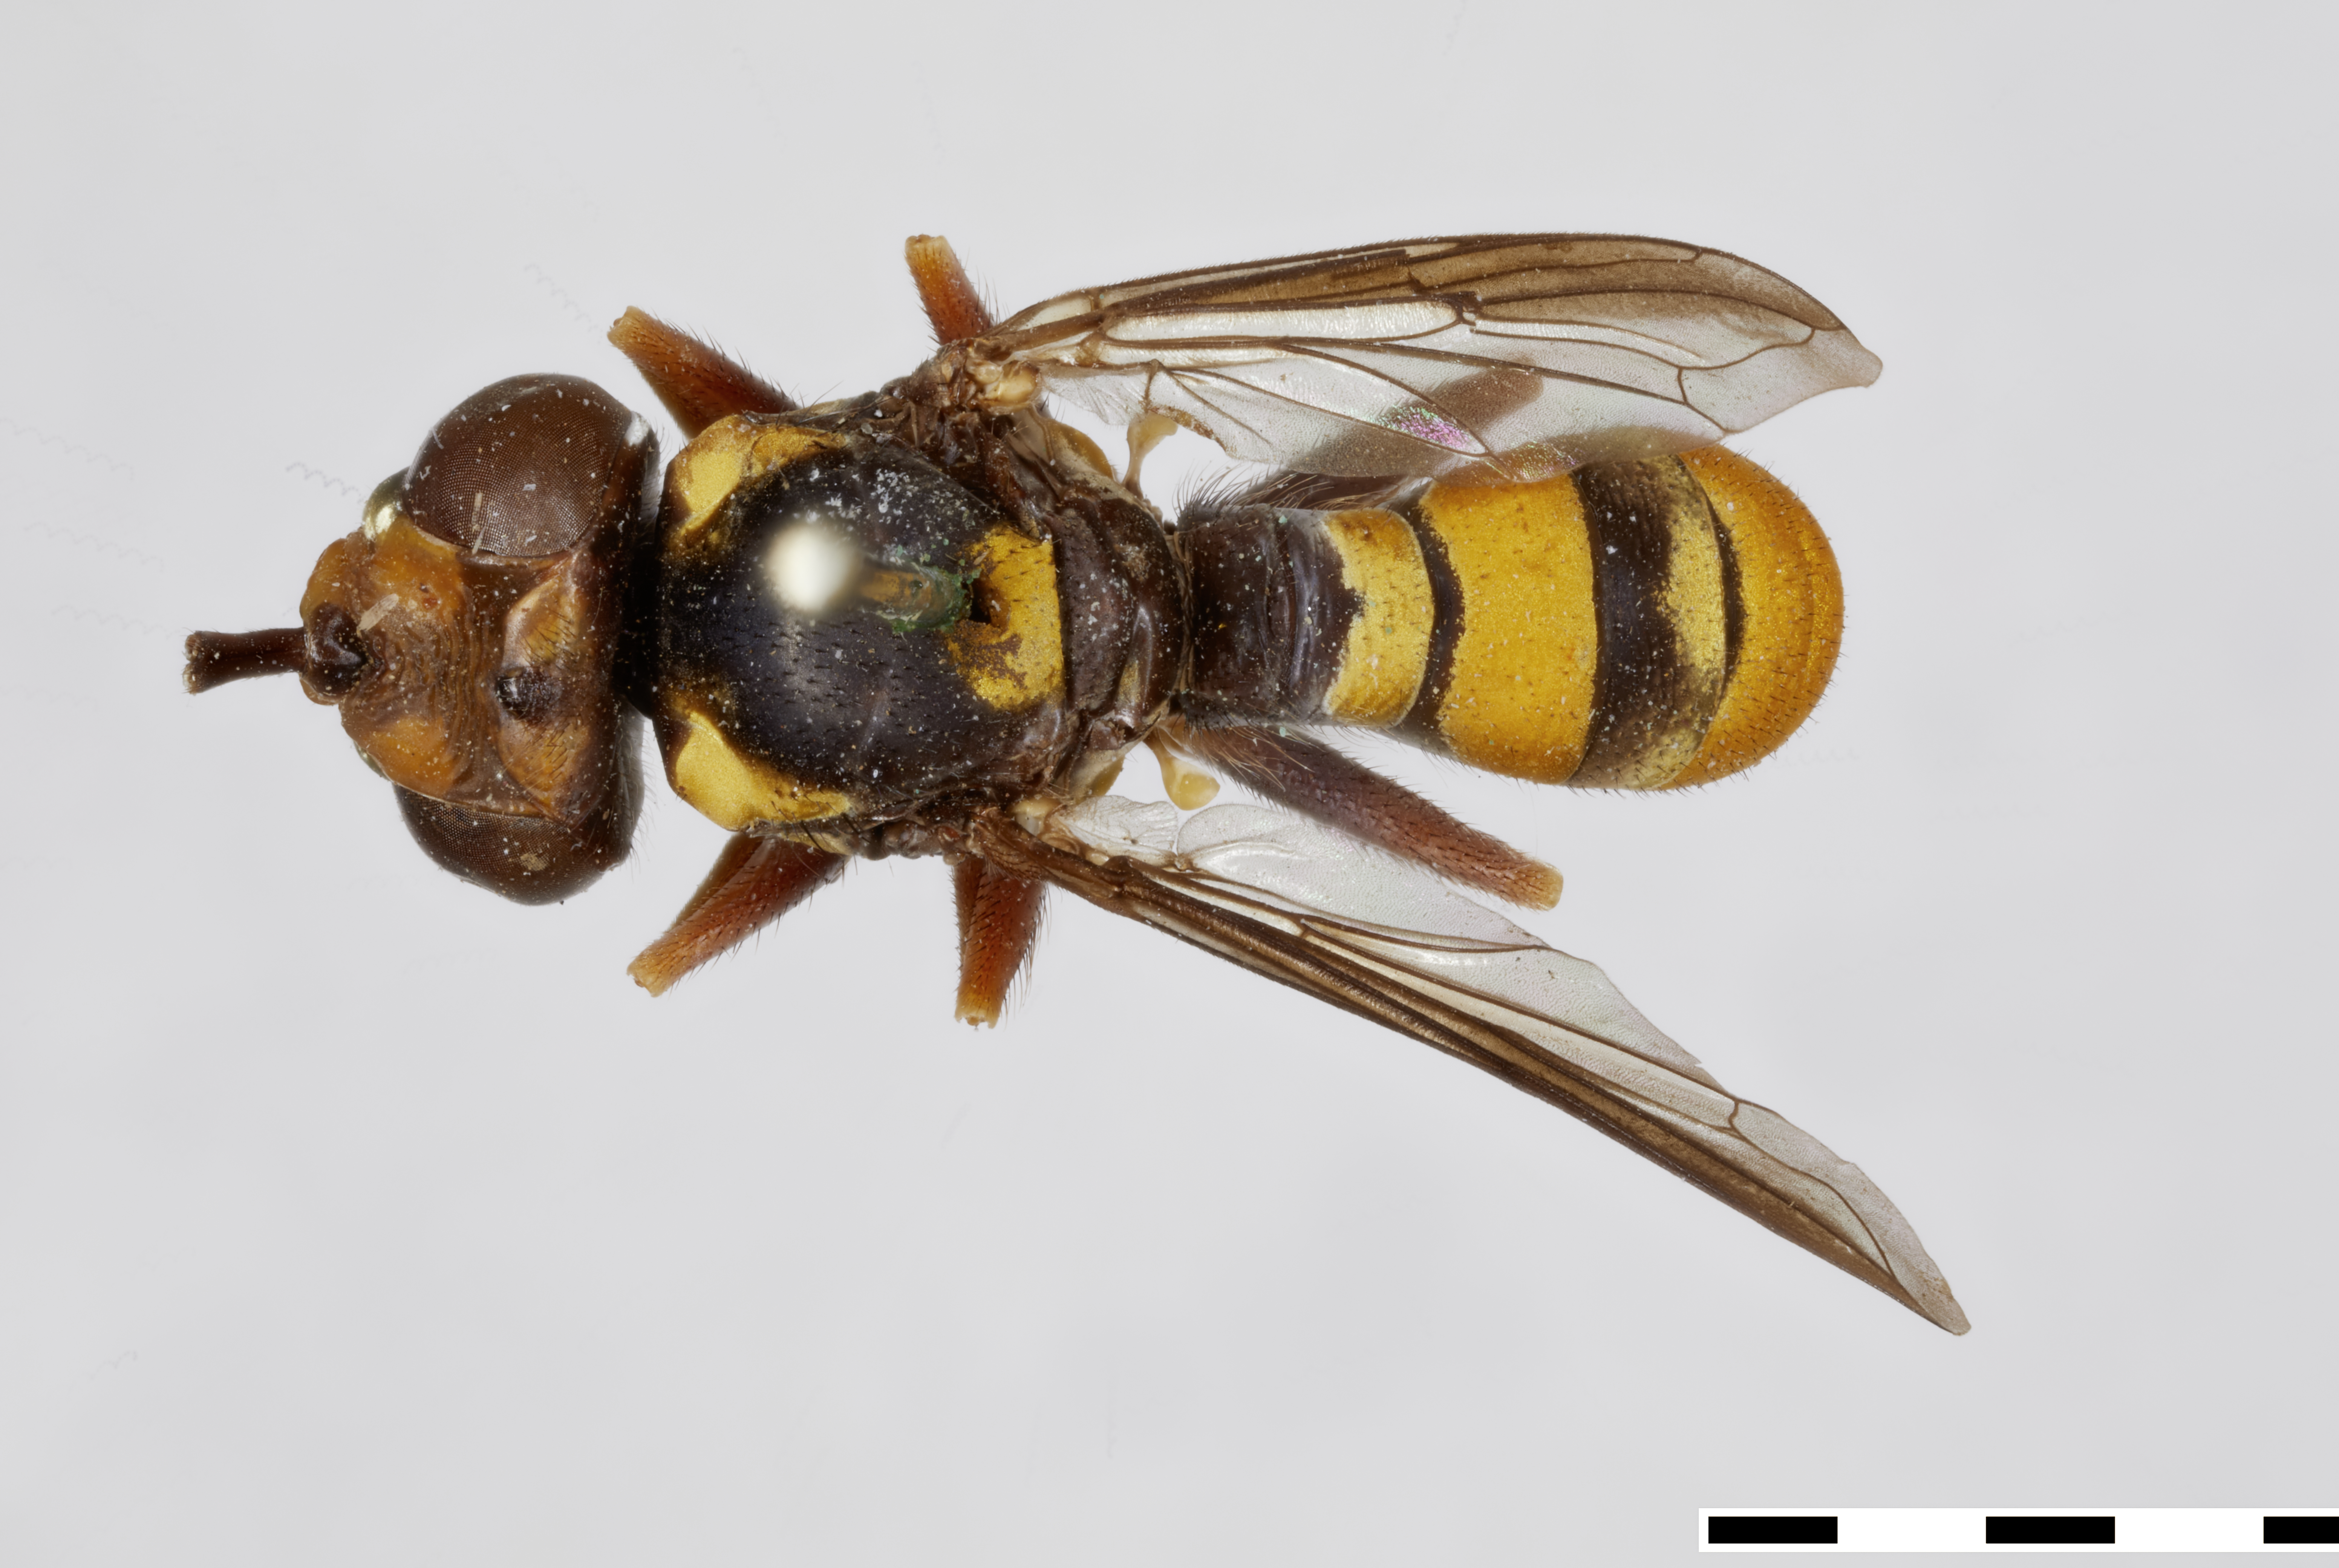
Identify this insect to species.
Australaloconops pulcher
